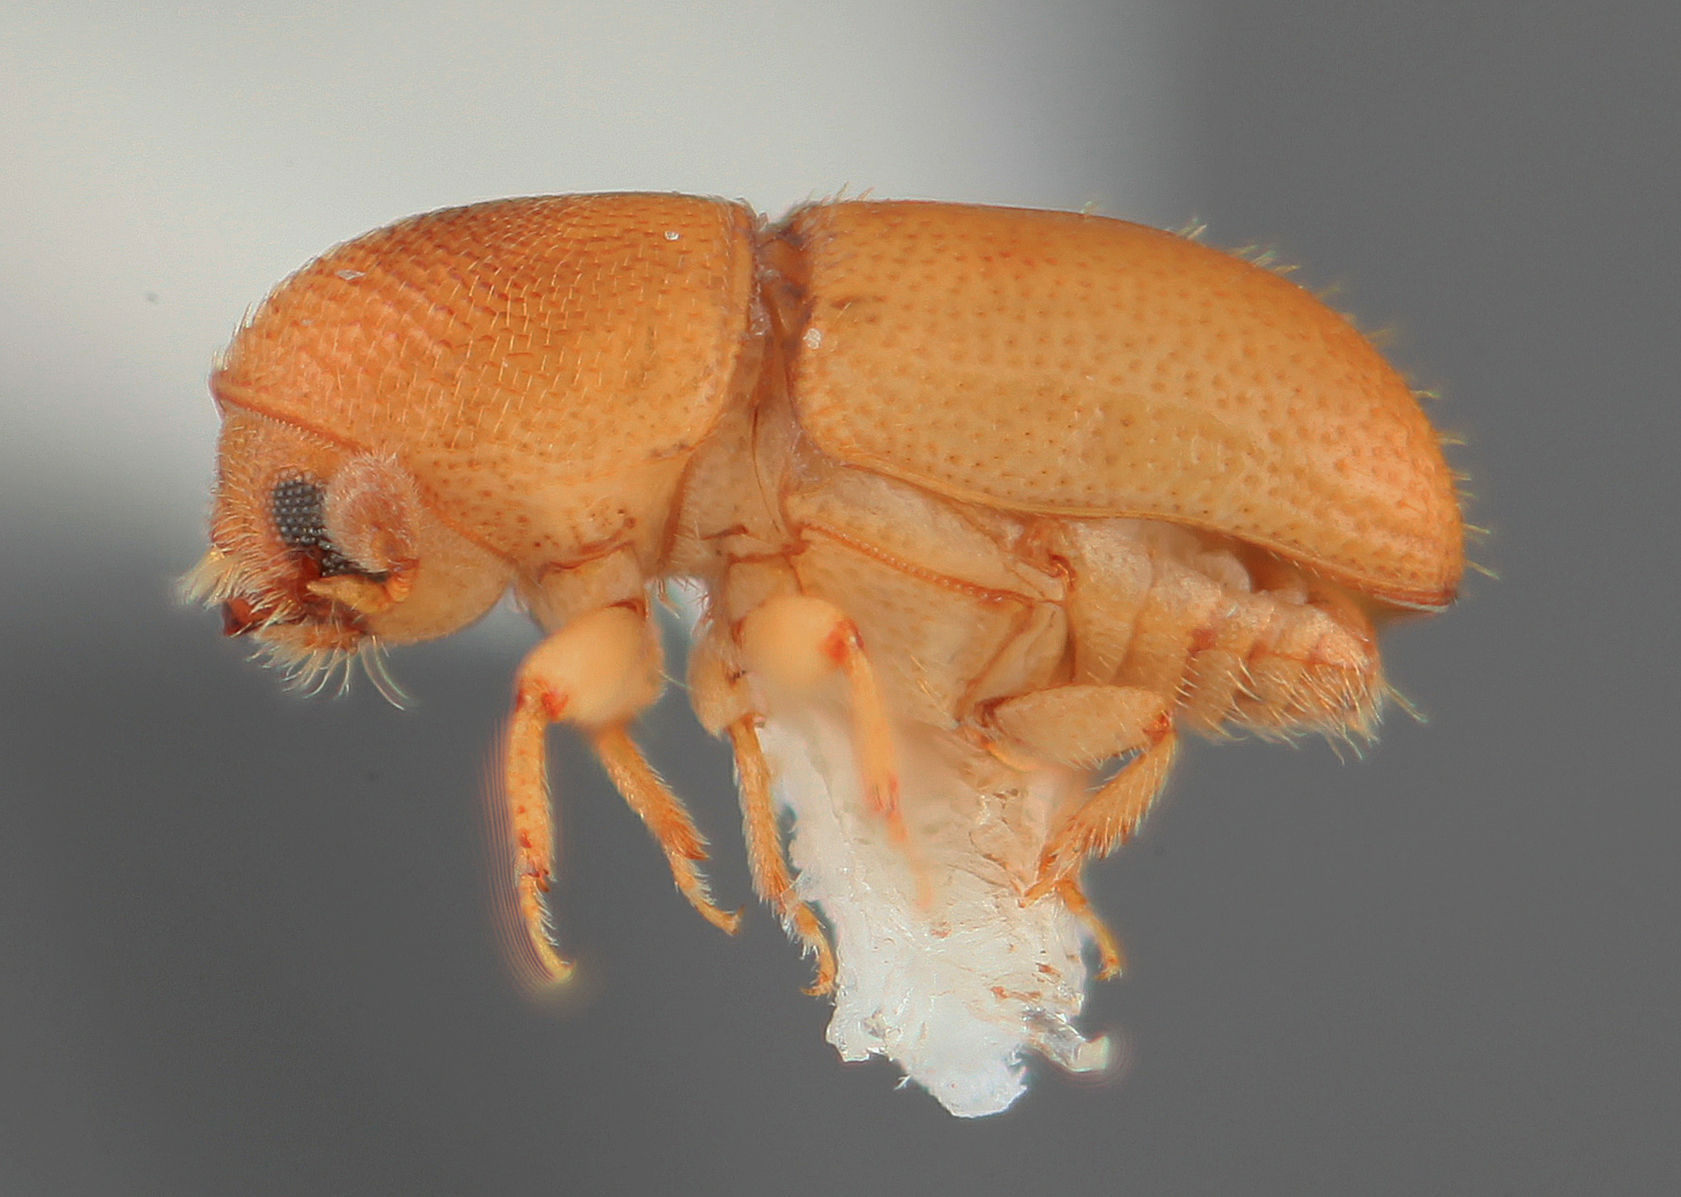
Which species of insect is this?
Araptus coumacomis
